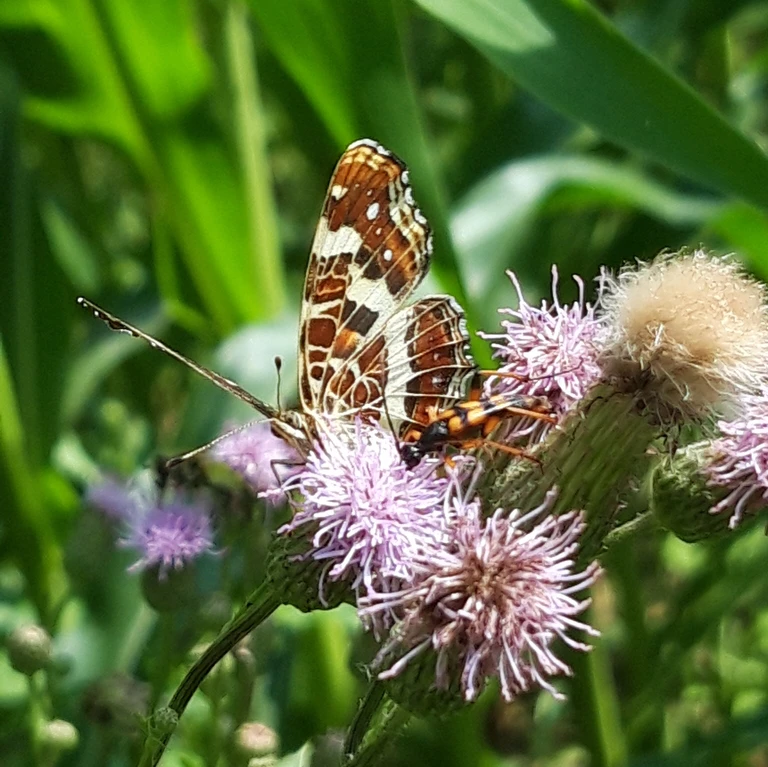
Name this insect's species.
Araschnia levana
